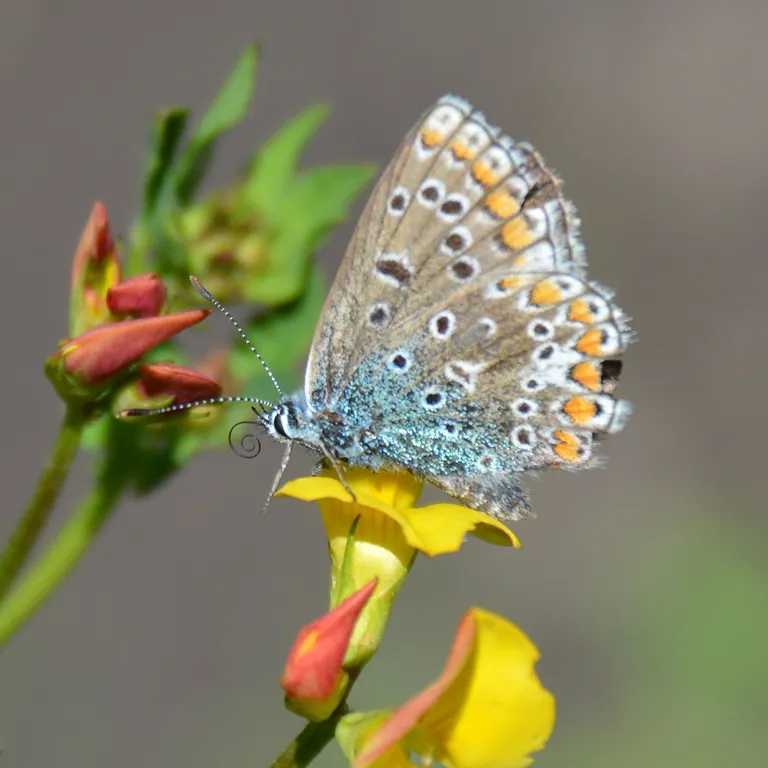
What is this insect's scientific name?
Polyommatus icarus
